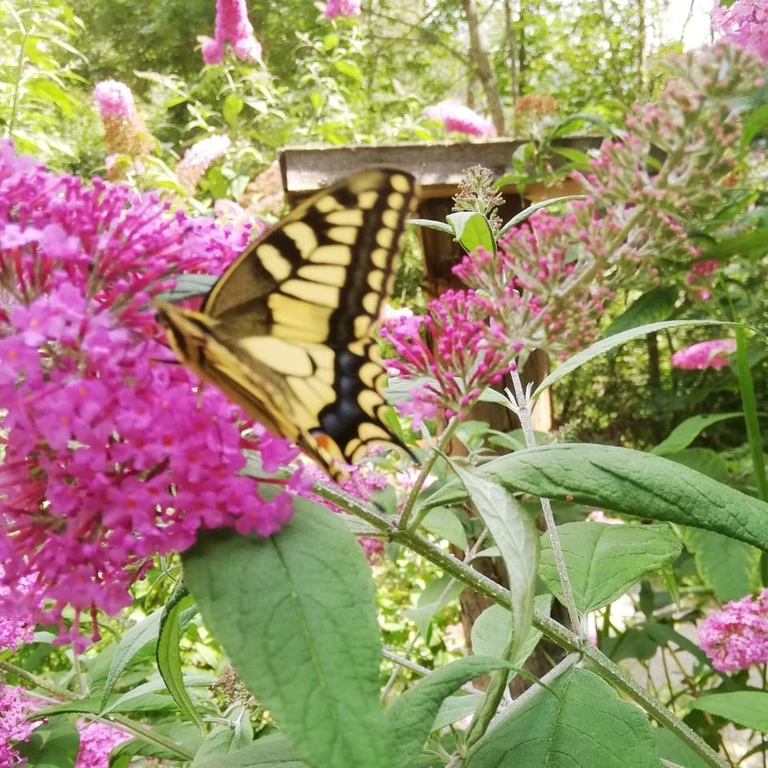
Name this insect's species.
Papilio machaon
